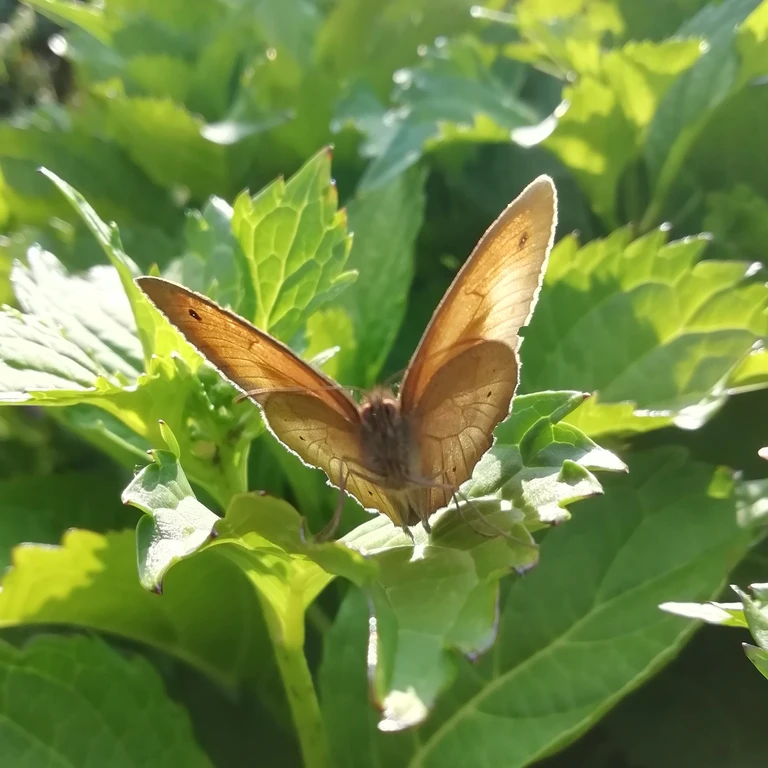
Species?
Maniola jurtina
